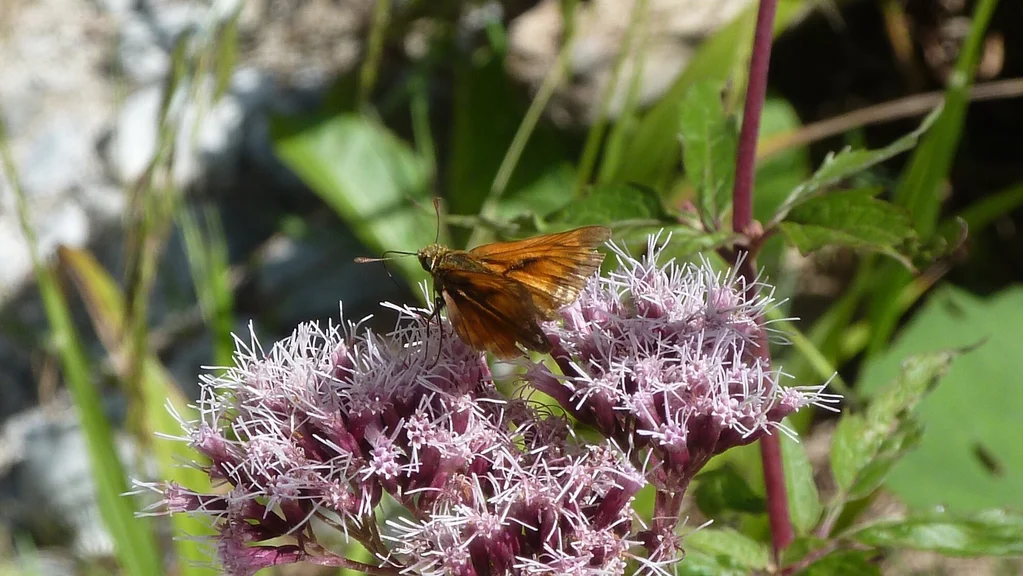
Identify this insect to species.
Ochlodes sylvanus (also Ochlodes venata)
